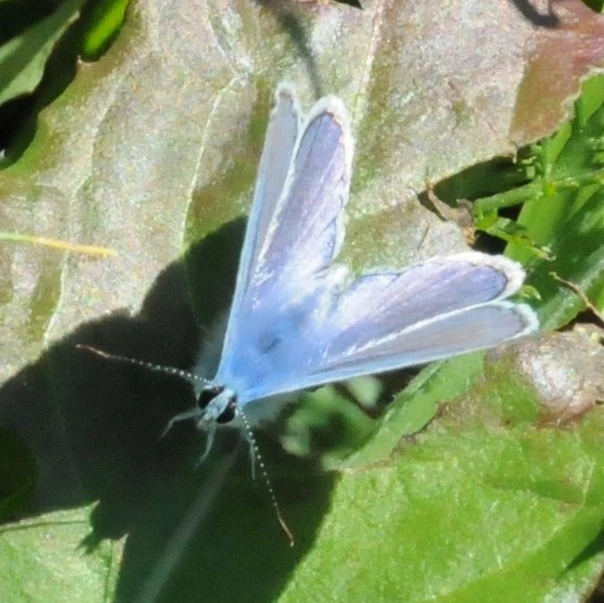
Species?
Polyommatus icarus
